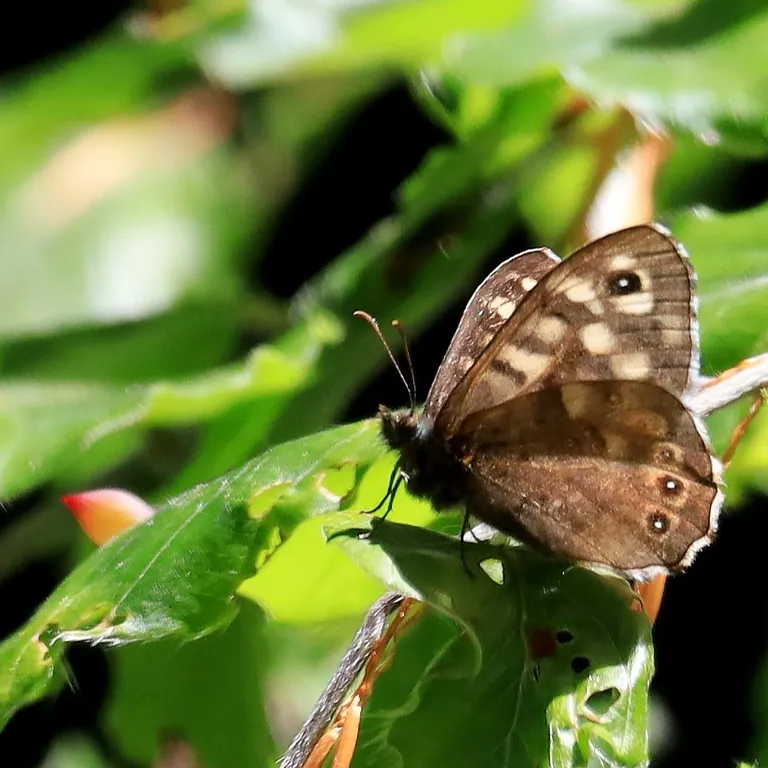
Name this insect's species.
Pararge aegeria
